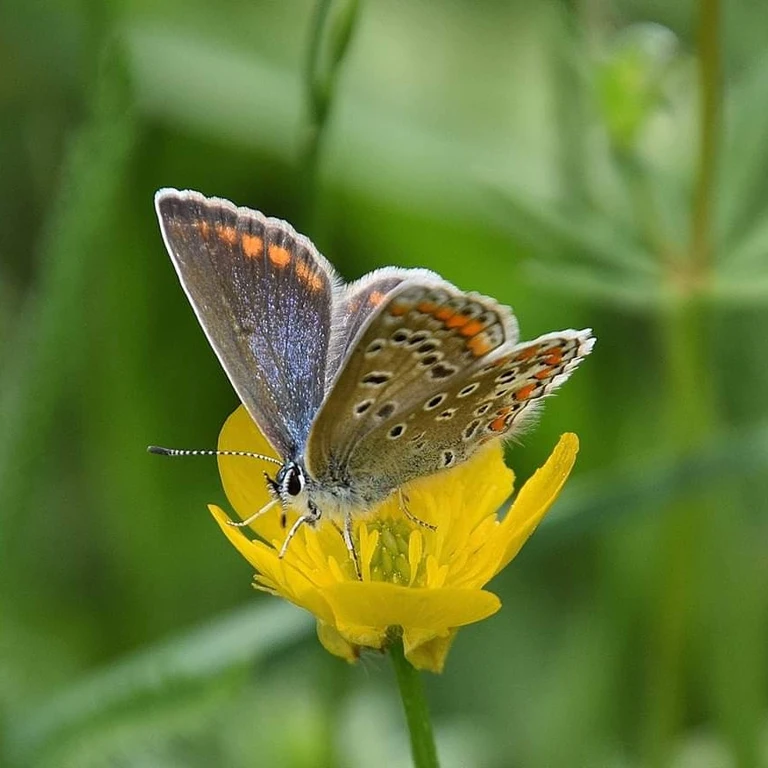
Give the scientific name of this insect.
Polyommatus icarus
